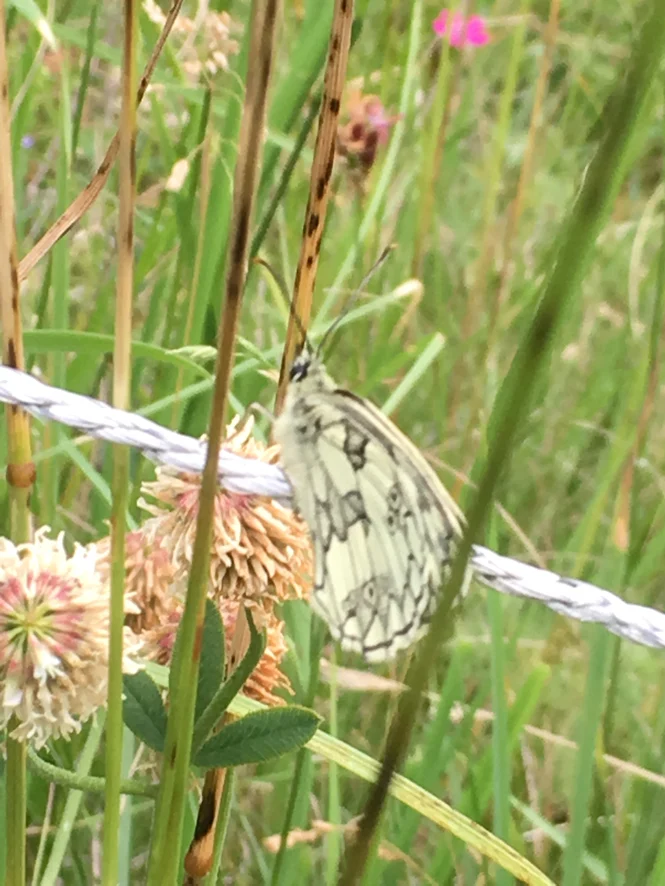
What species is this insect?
Melanargia galathea
